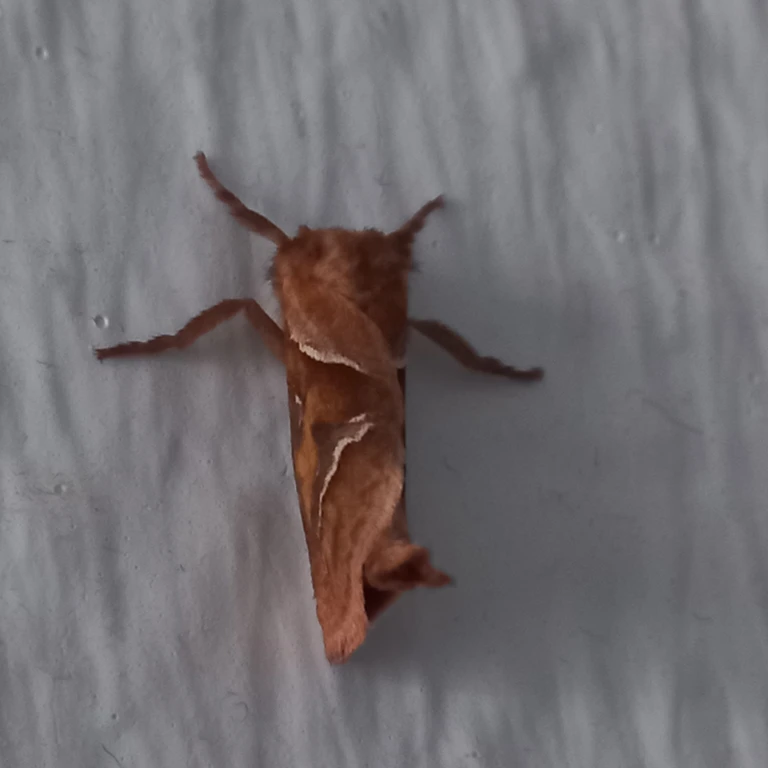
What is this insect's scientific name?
Triodia sylvina
